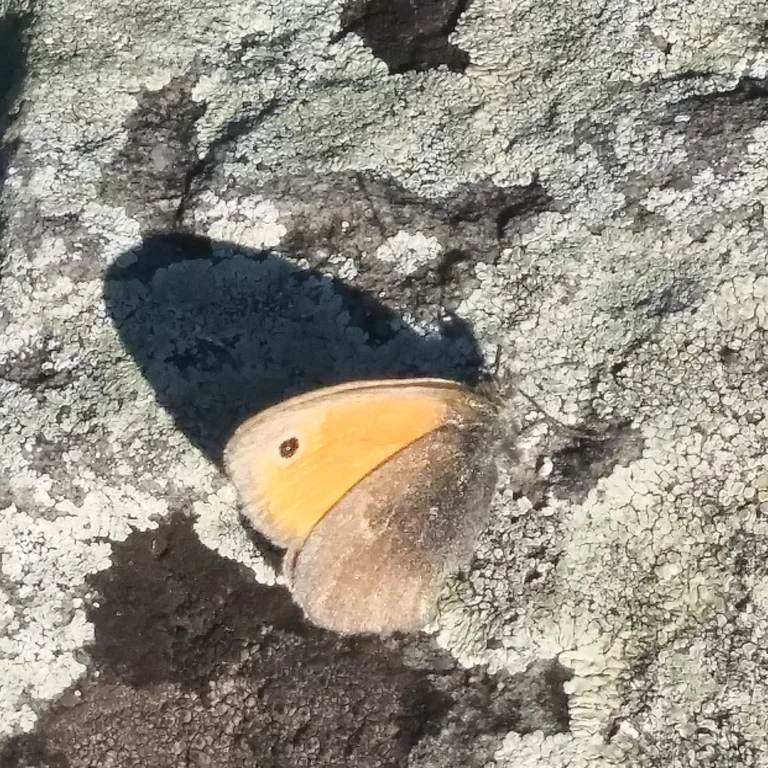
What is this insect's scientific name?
Coenonympha pamphilus
